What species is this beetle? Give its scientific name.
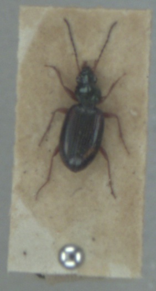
Bembidion tetracolum
